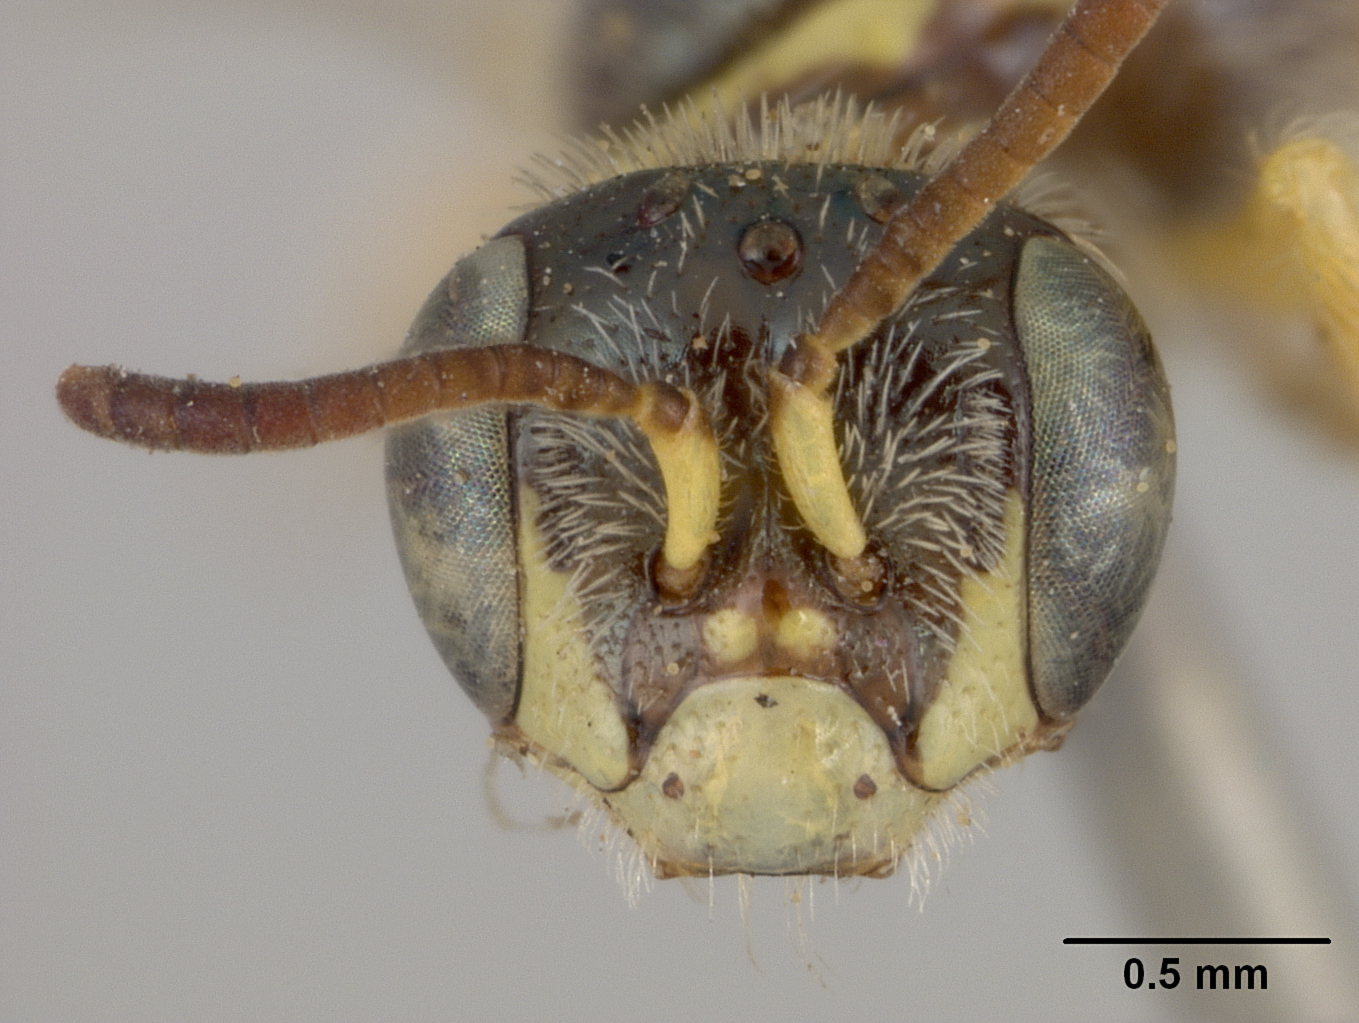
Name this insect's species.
Perdita punctifrons
